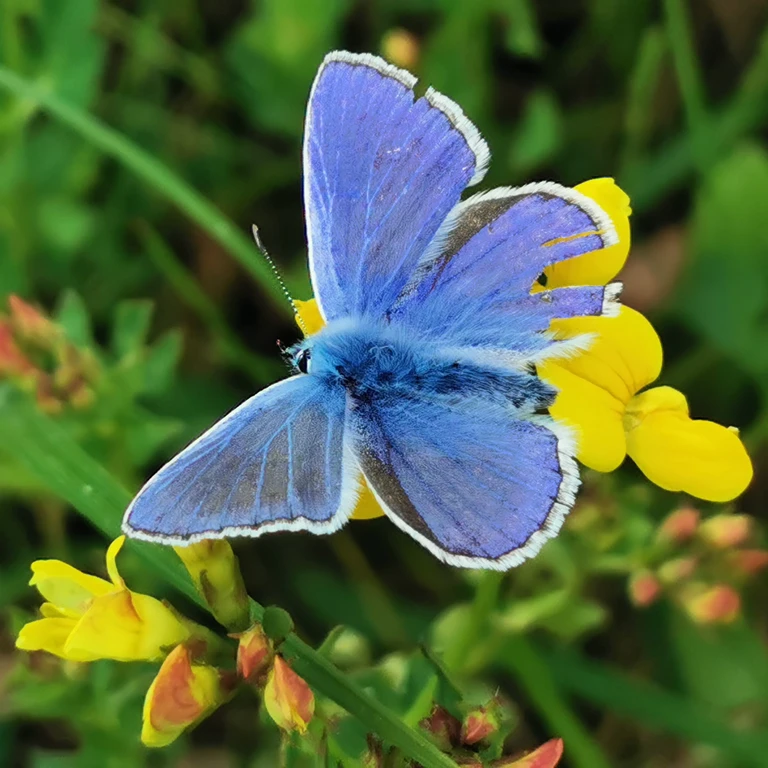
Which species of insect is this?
Polyommatus icarus
